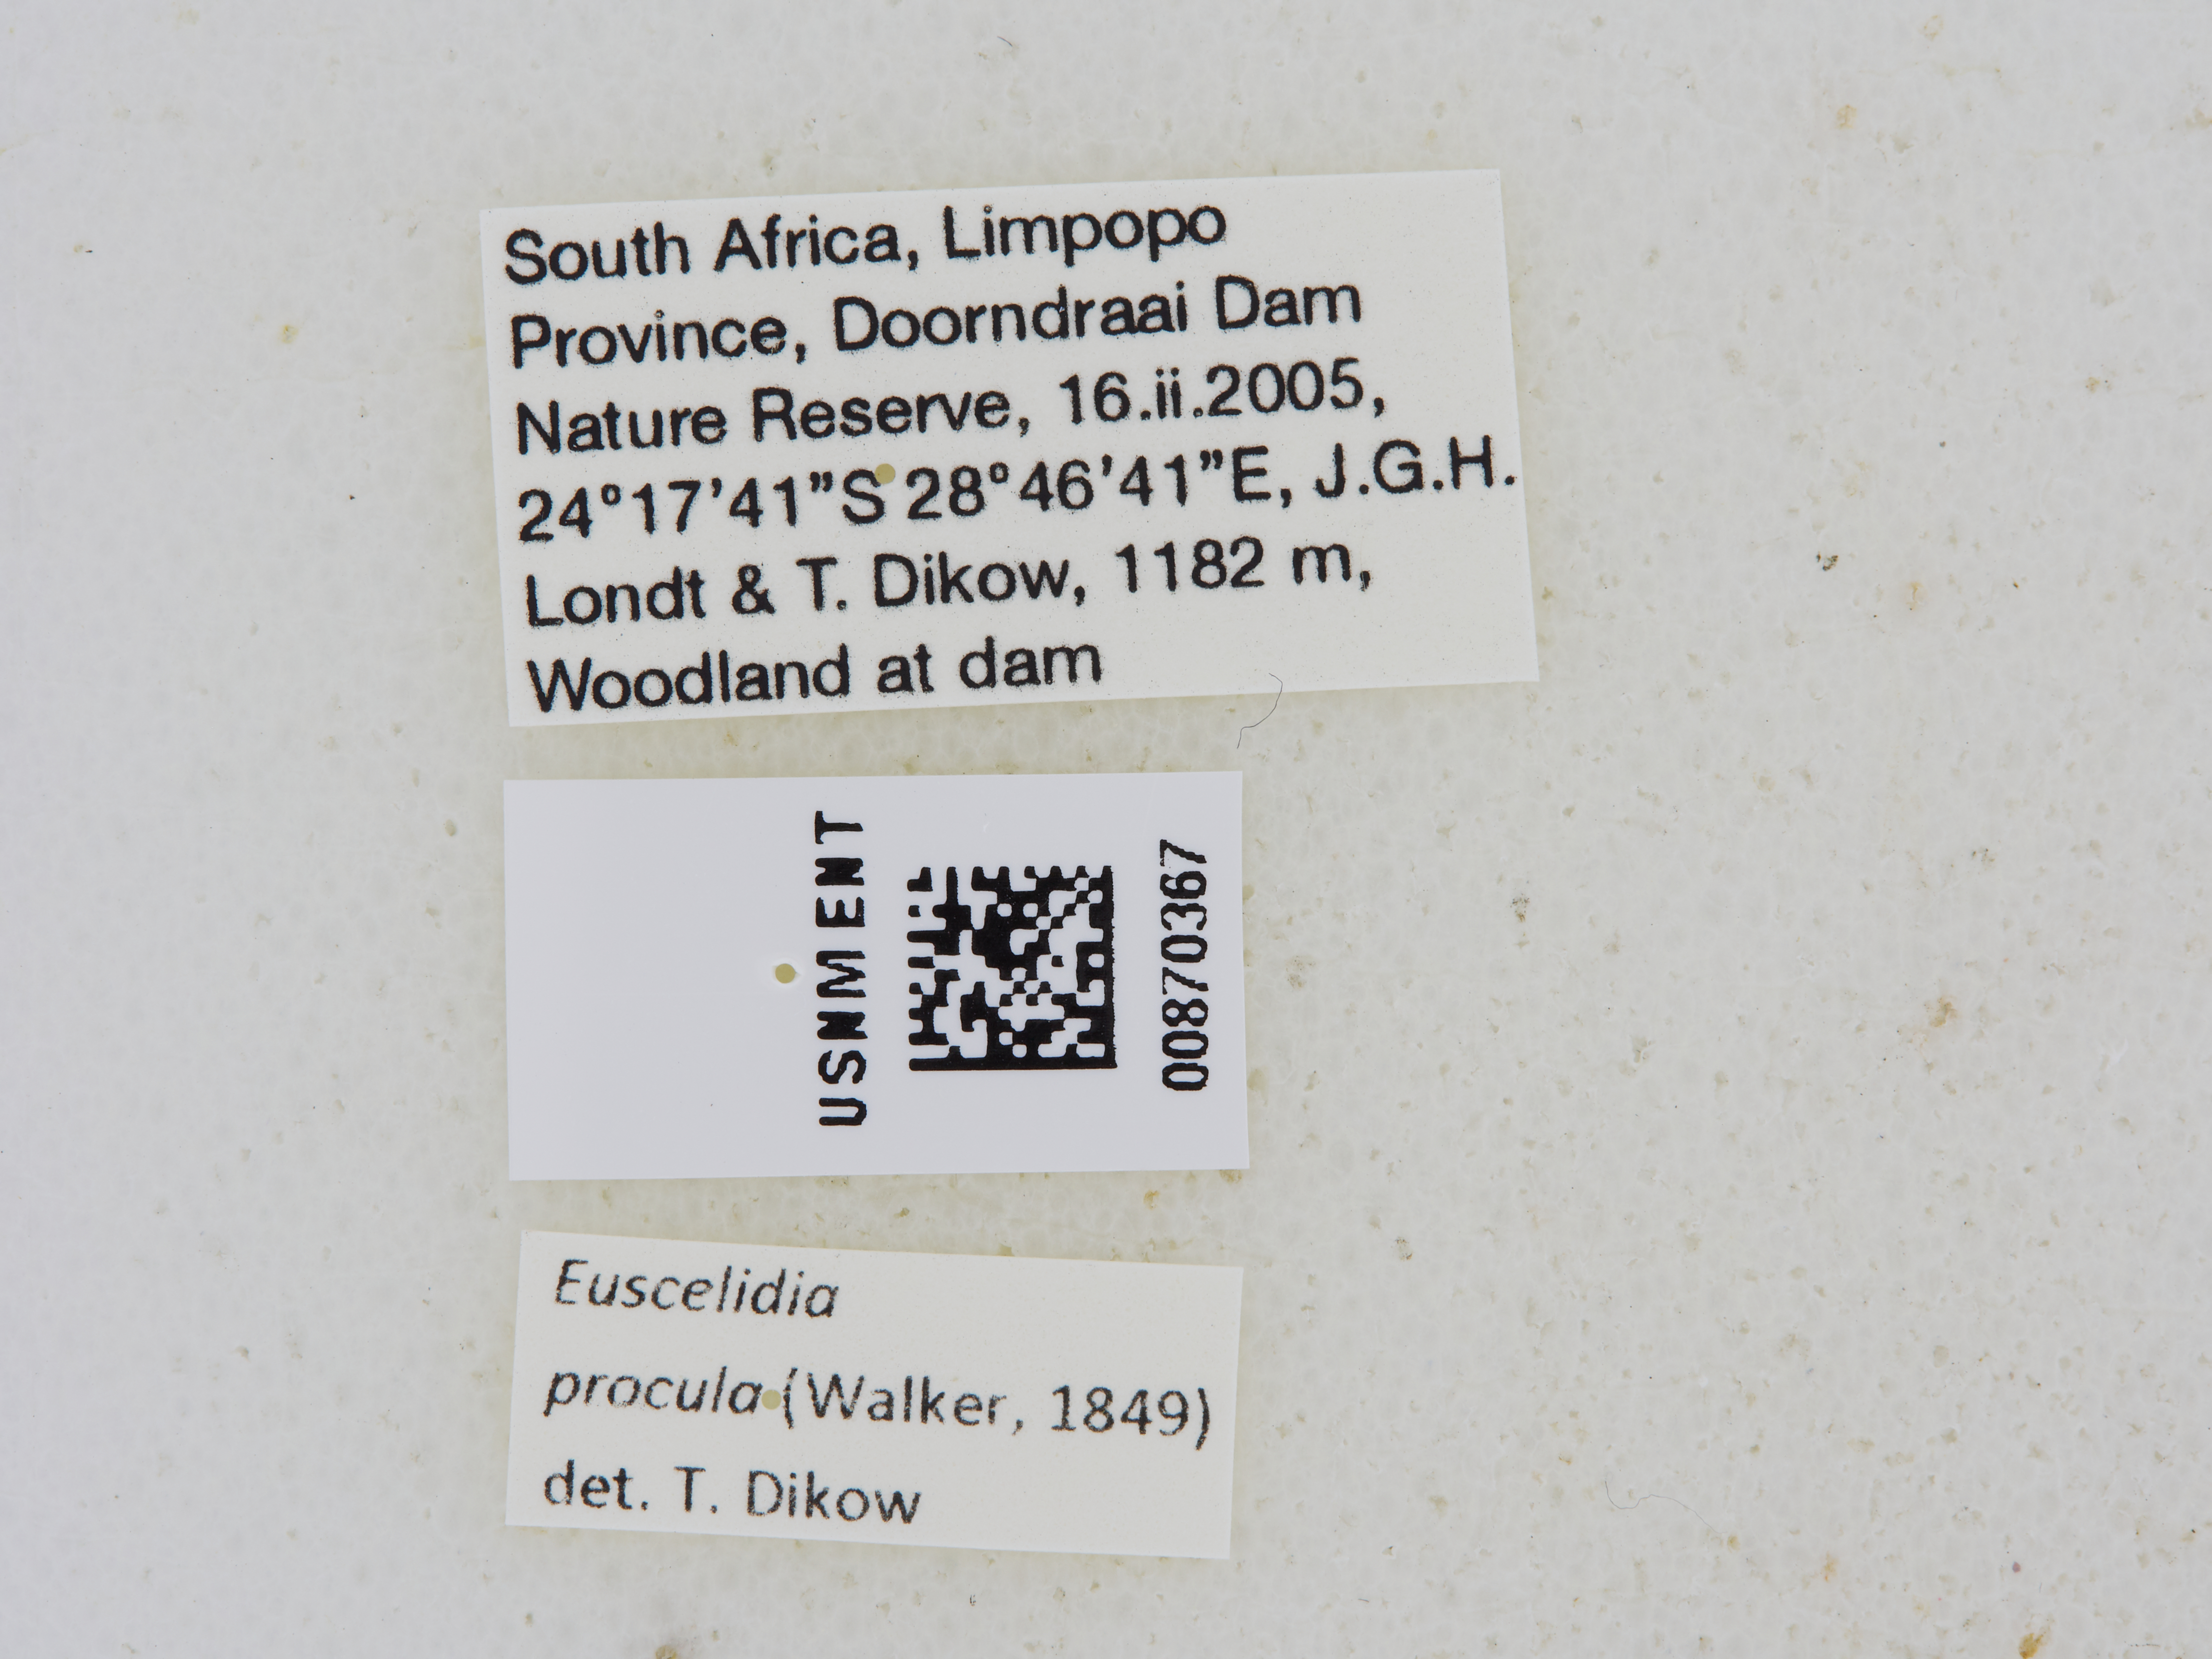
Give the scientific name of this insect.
Euscelidia pulchra
